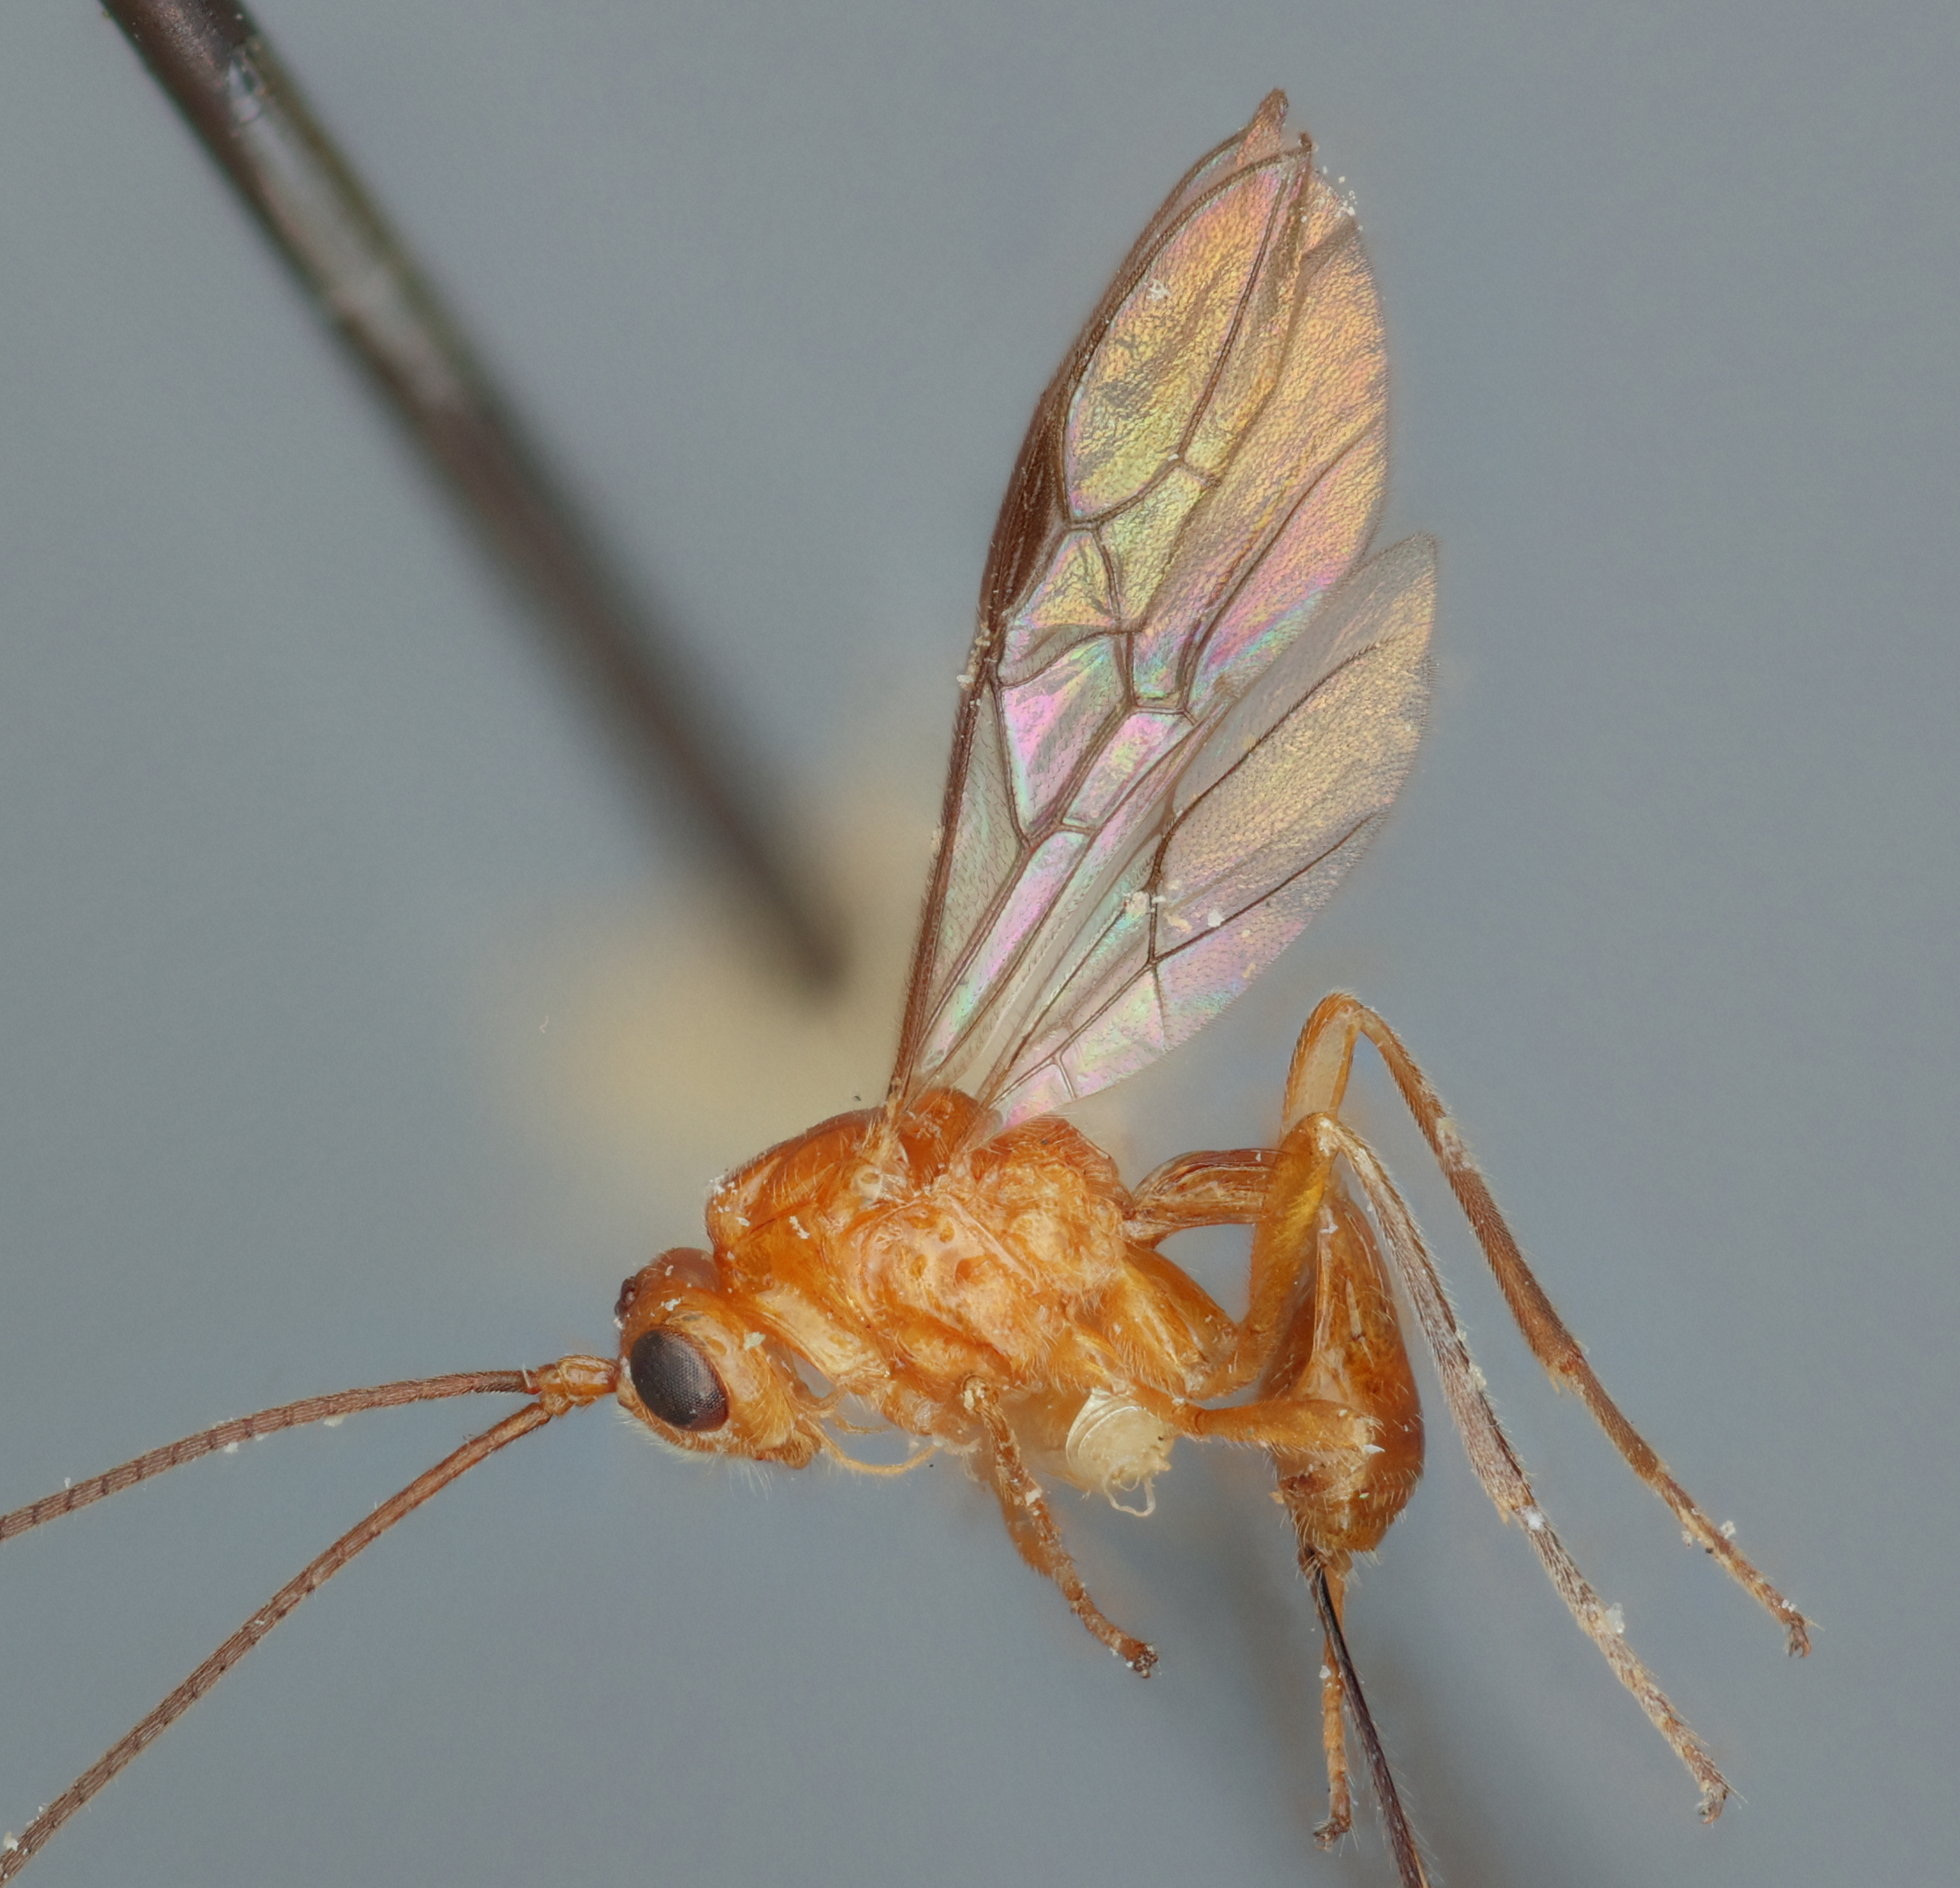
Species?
Opius watersi
